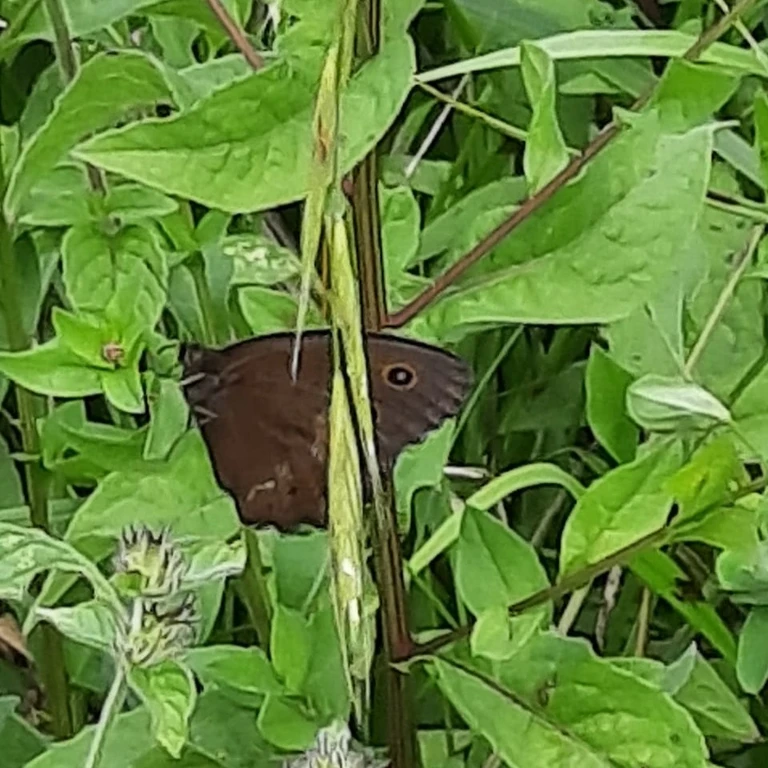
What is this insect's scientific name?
Minois dryas
